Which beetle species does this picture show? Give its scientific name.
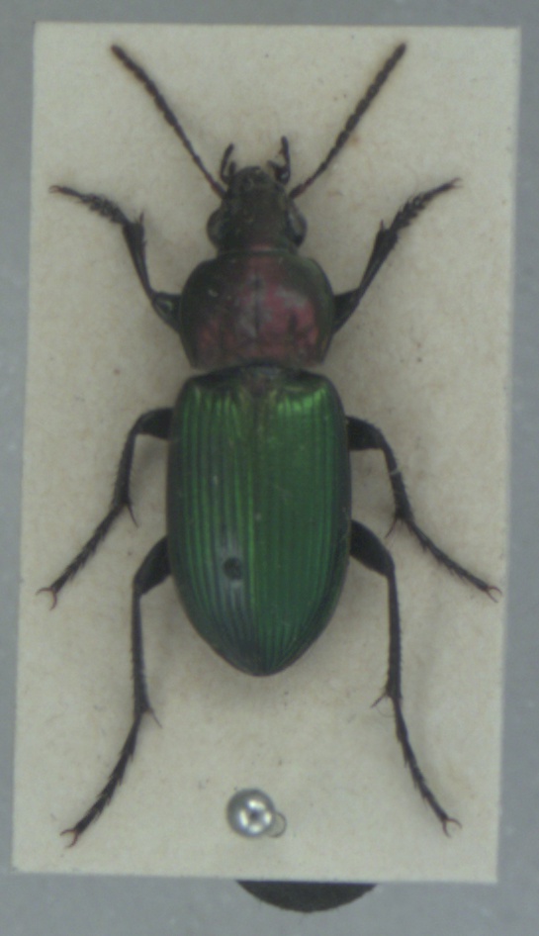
Poecilus kugelanni
